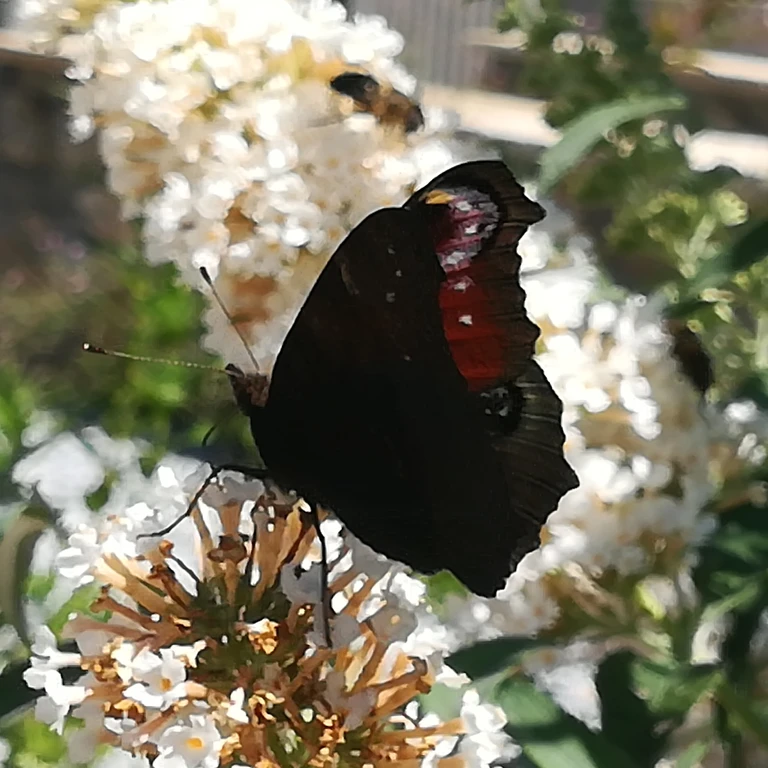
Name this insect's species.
Aglais io
